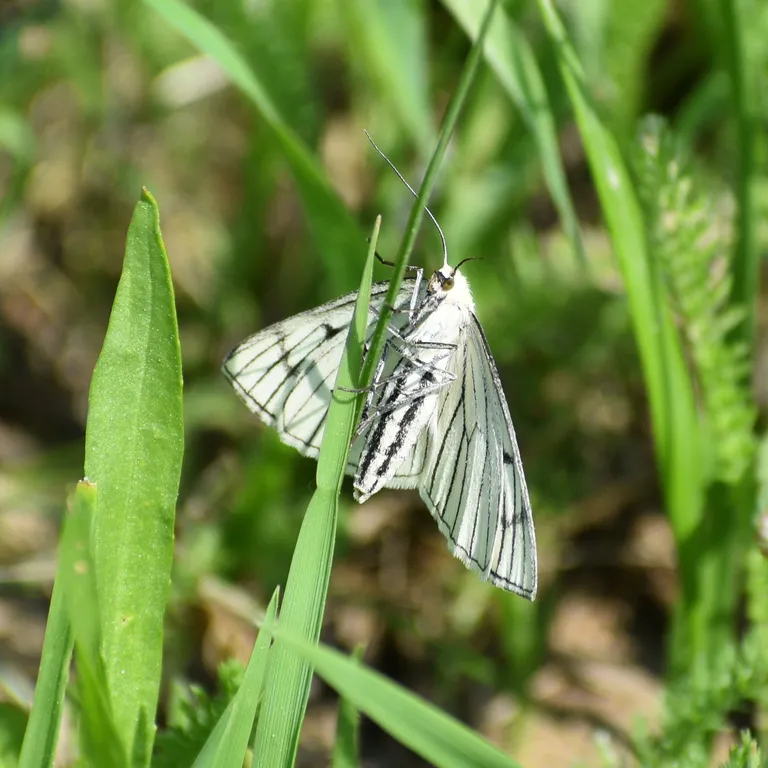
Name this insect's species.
Siona lineata
